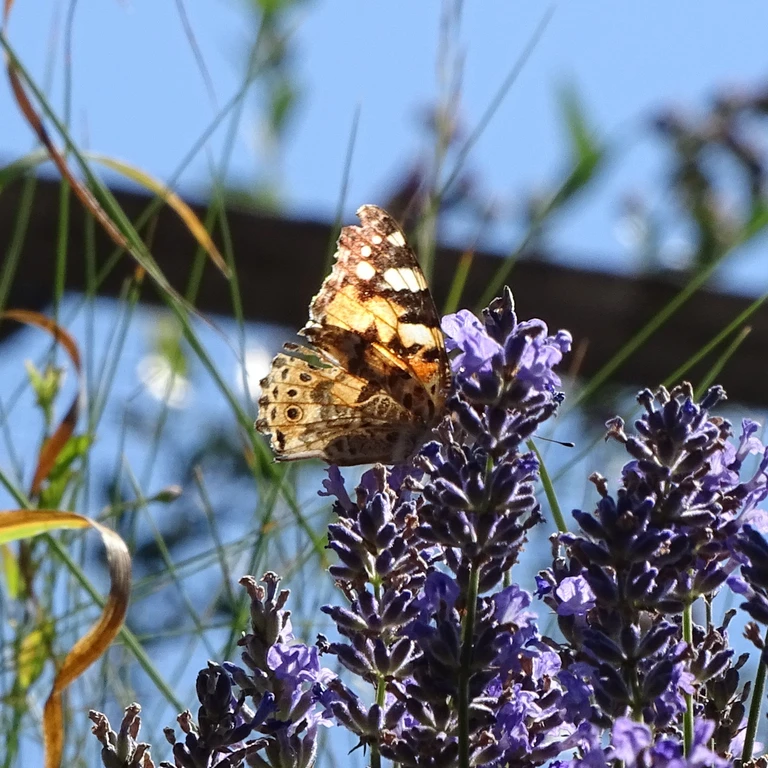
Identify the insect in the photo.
Vanessa cardui
